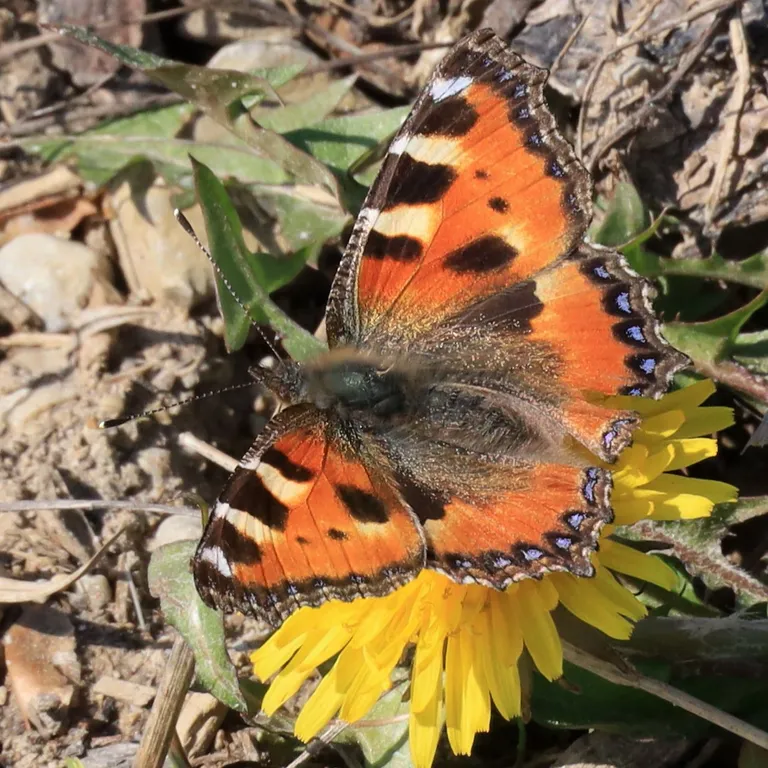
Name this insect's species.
Aglais urticae
